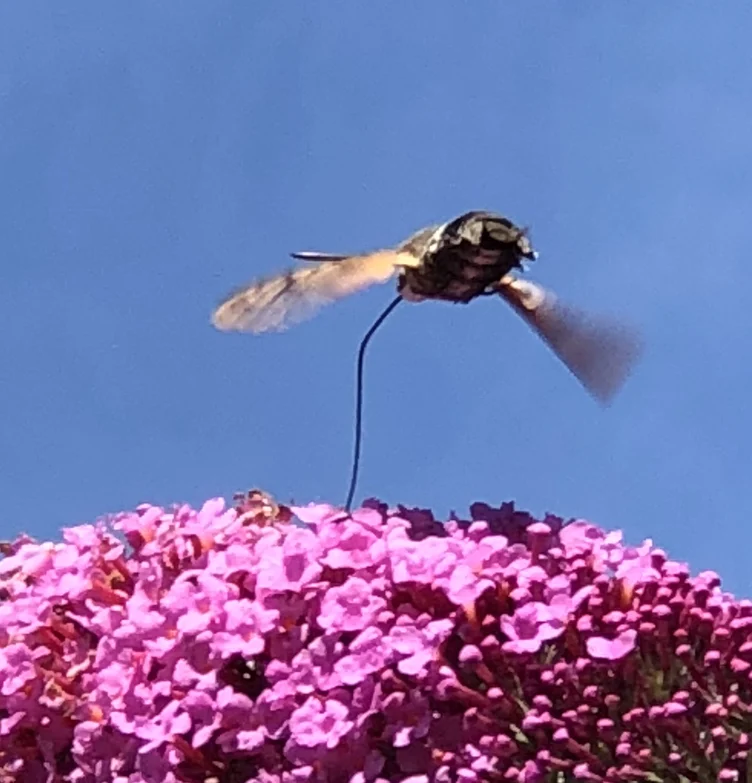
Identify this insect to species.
Macroglossum stellatarum
